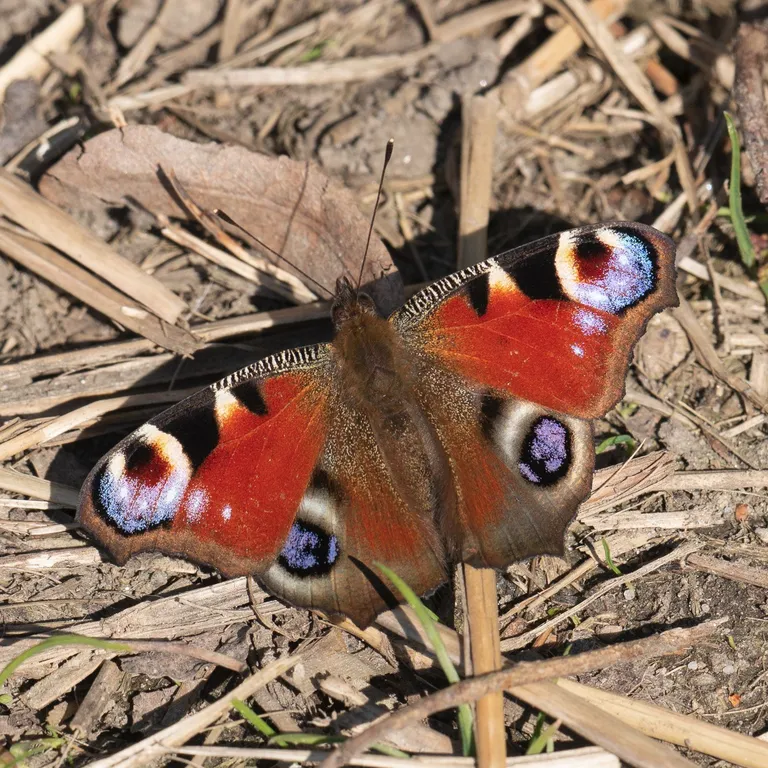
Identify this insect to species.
Aglais io
